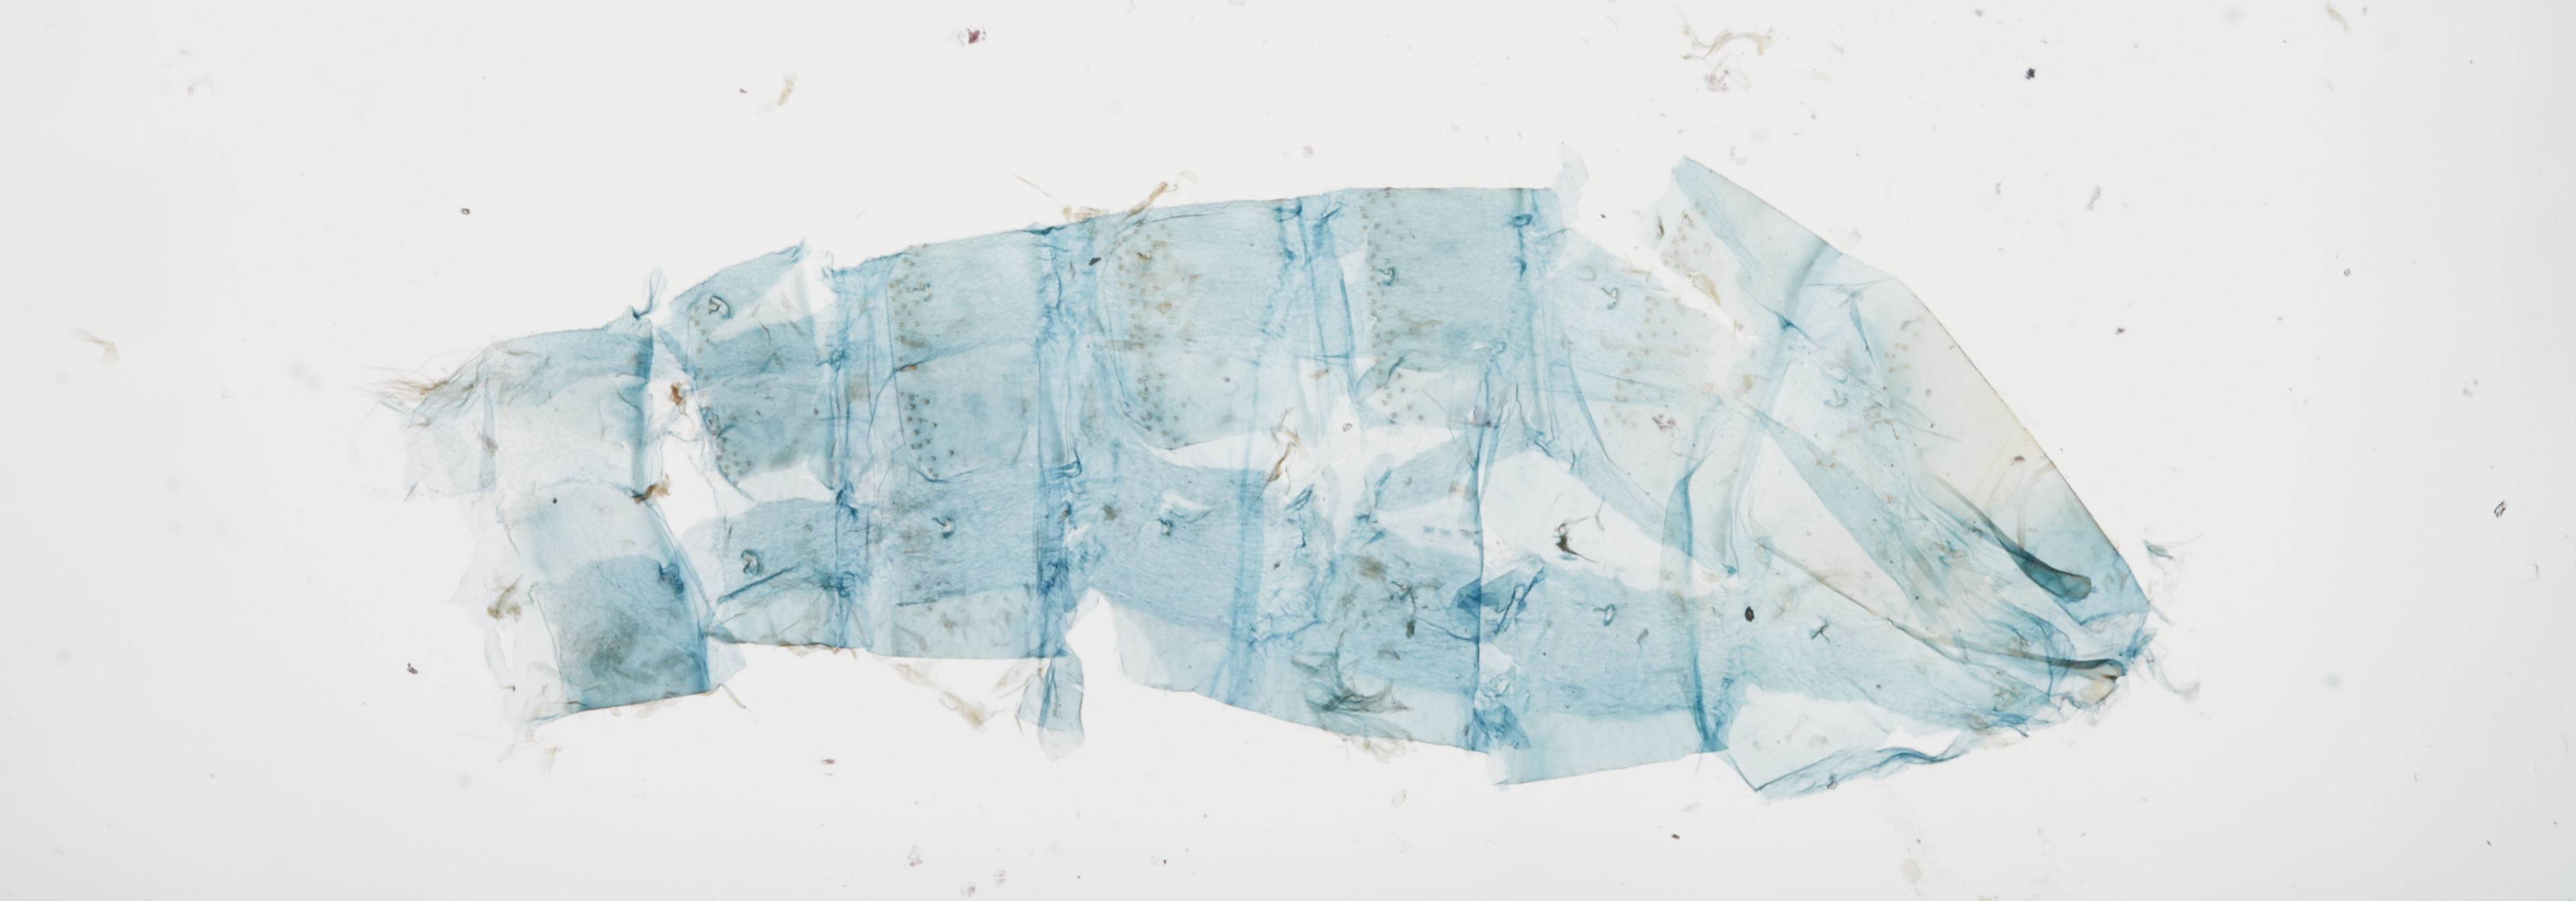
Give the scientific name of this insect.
Hygroplasta utricula
